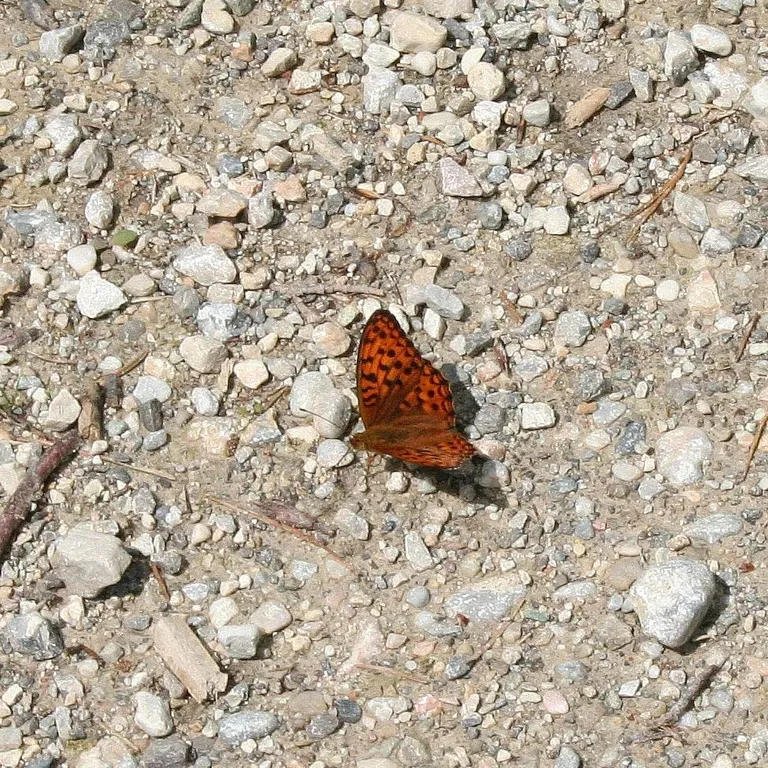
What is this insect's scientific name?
Fabriciana adippe
